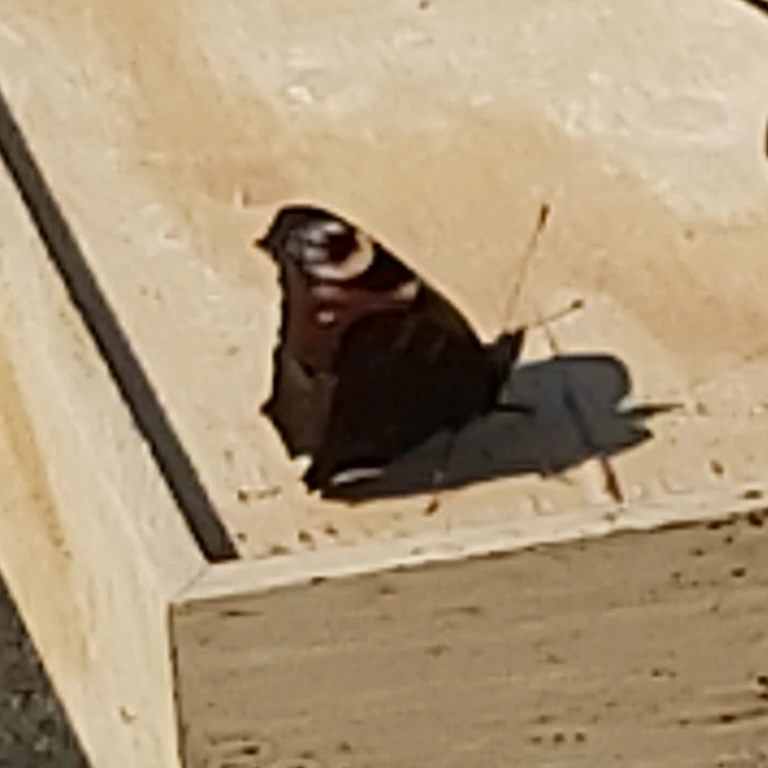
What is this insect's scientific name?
Aglais io
